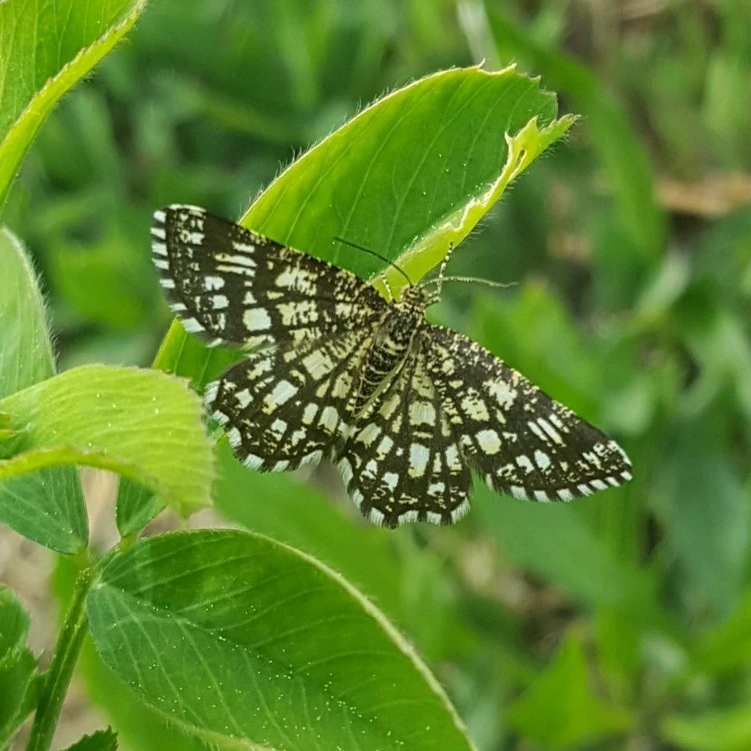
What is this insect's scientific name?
Chiasmia clathrata
